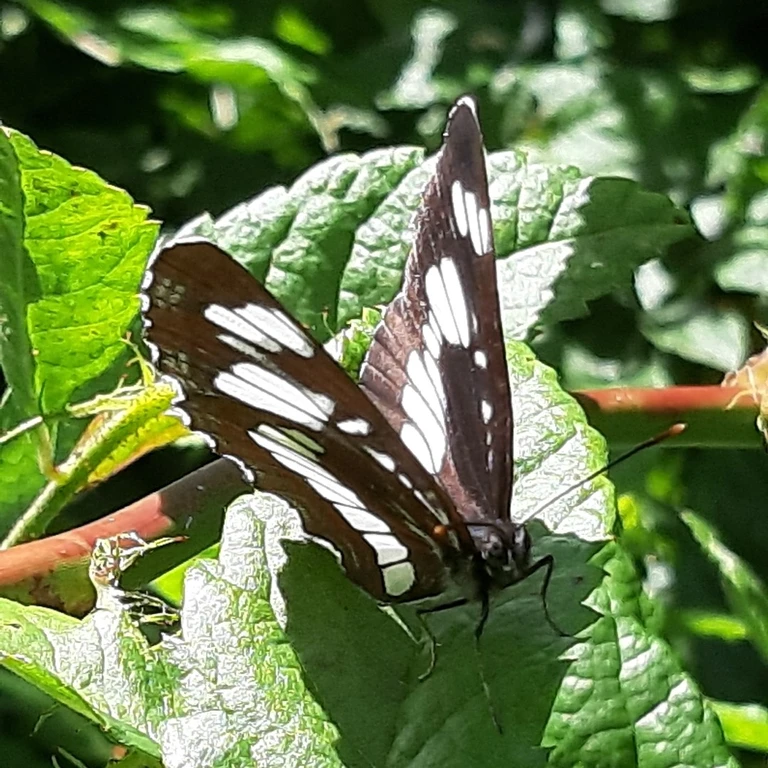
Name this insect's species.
Neptis rivularis
